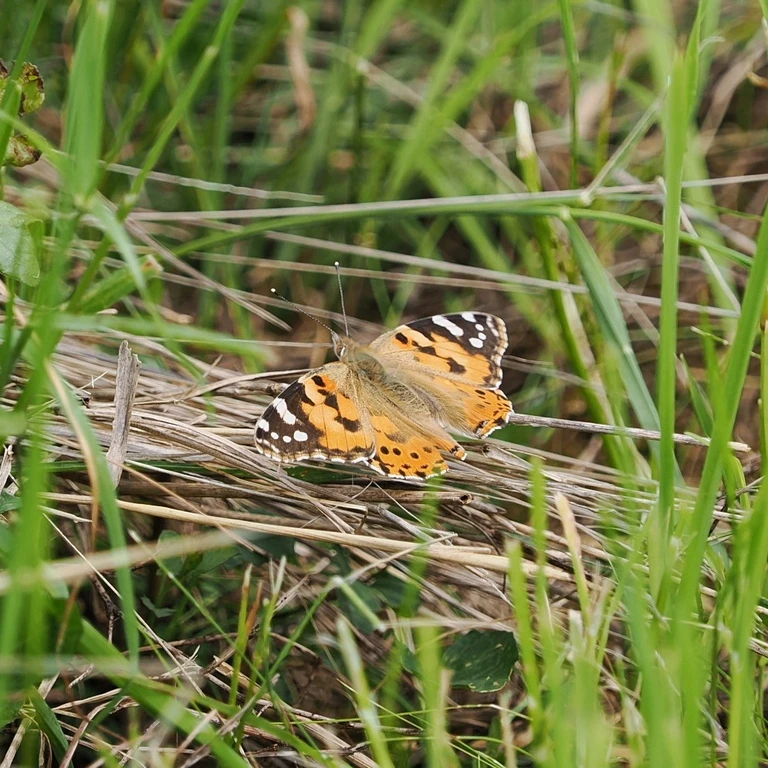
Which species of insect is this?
Vanessa cardui
